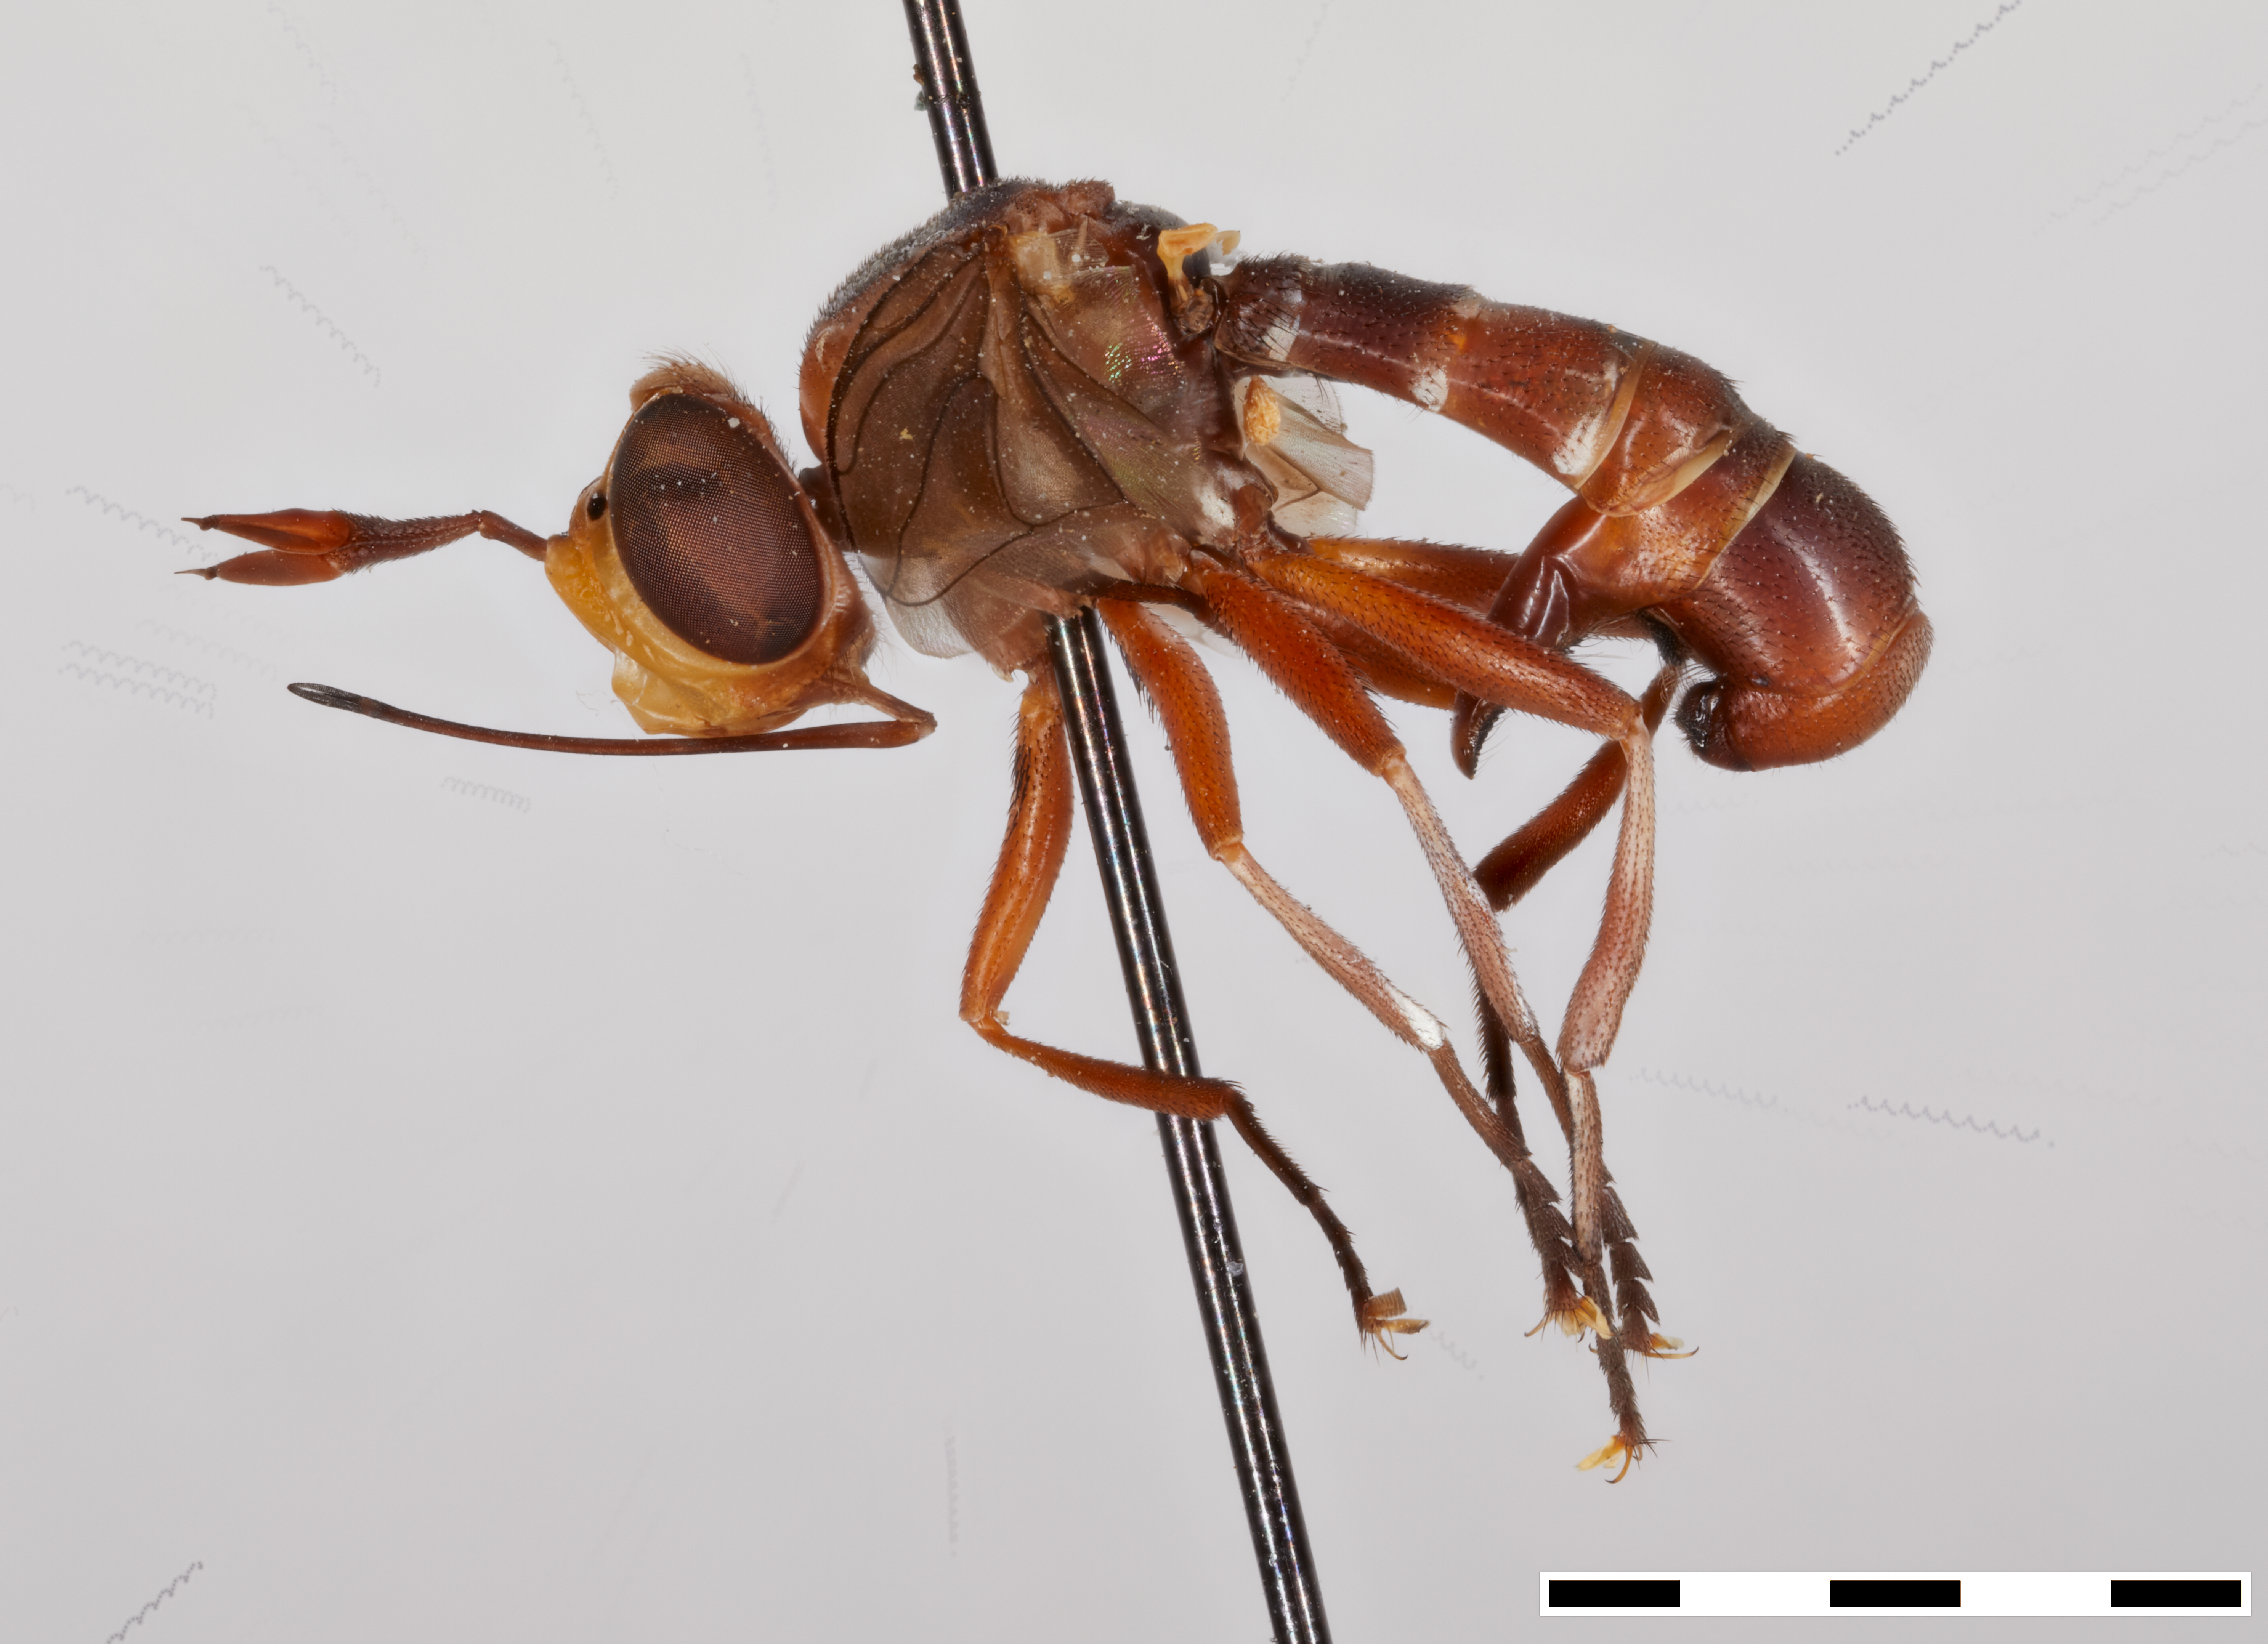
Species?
Conops zonatus
